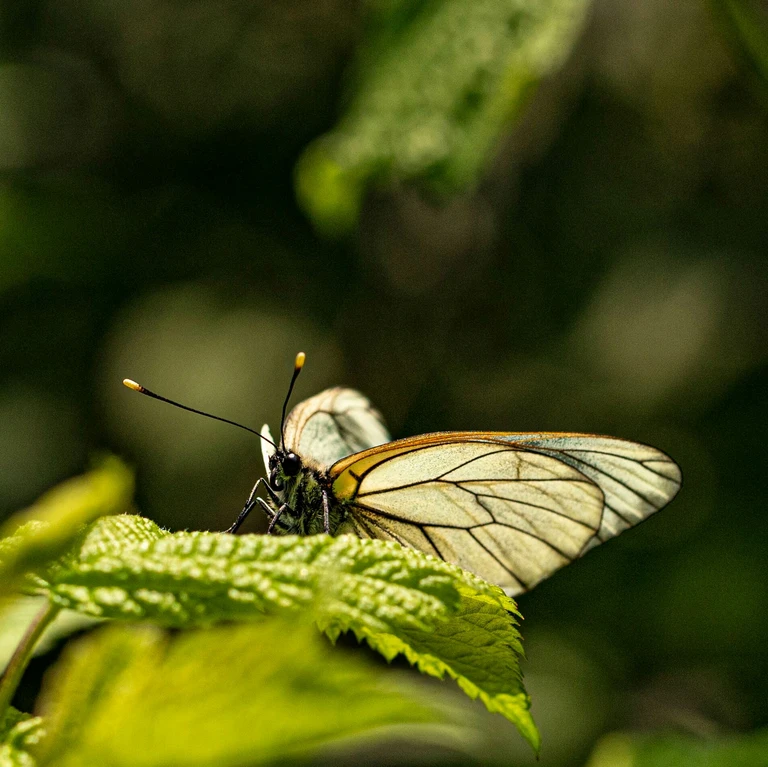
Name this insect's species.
Aporia crataegi
